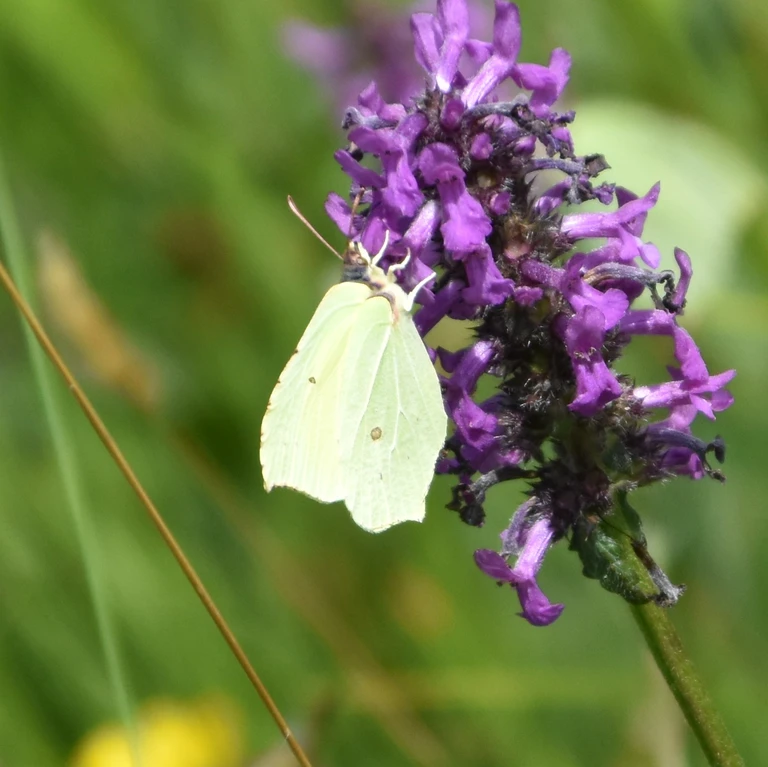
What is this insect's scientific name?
Gonepteryx rhamni
